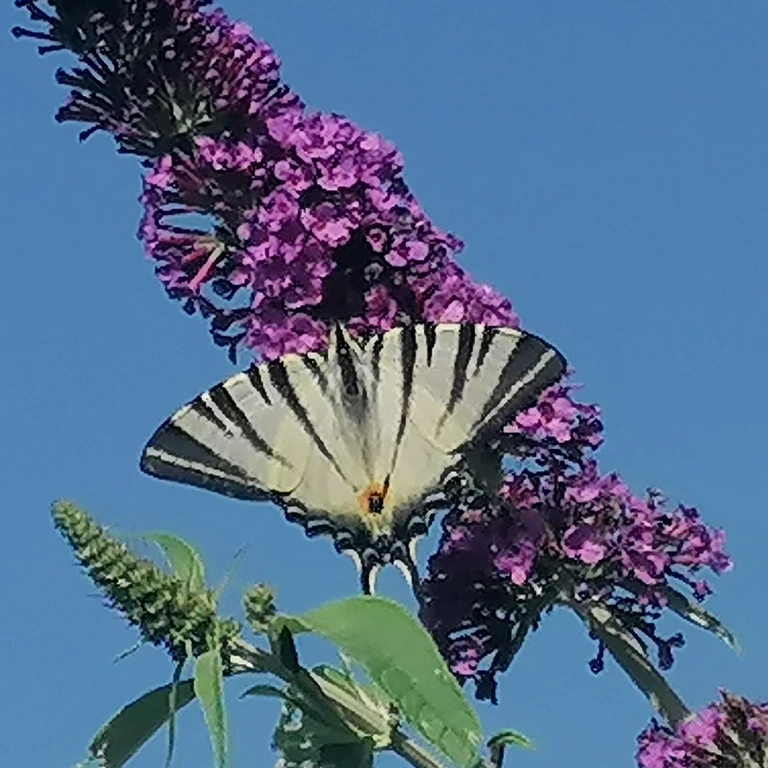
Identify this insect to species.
Iphiclides podalirius
